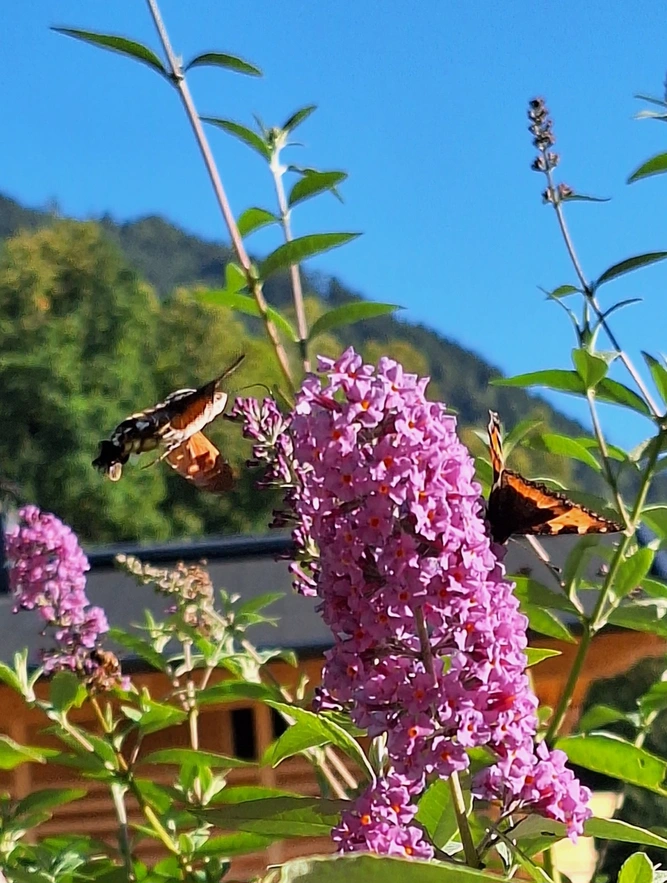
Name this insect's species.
Macroglossum stellatarum
